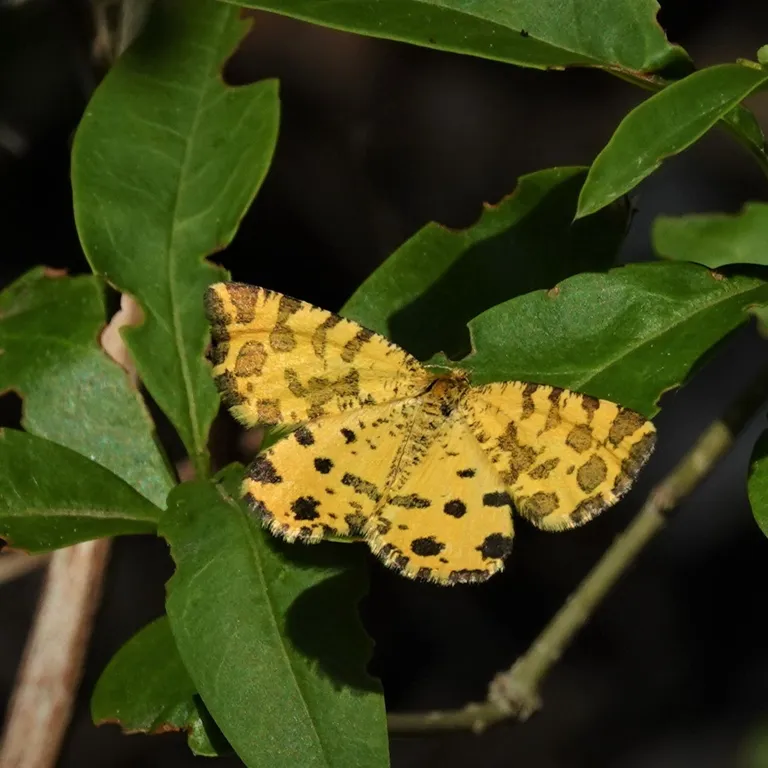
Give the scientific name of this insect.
Pseudopanthera macularia
